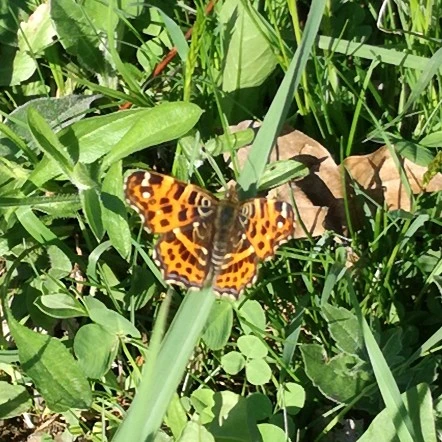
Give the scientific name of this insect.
Araschnia levana
